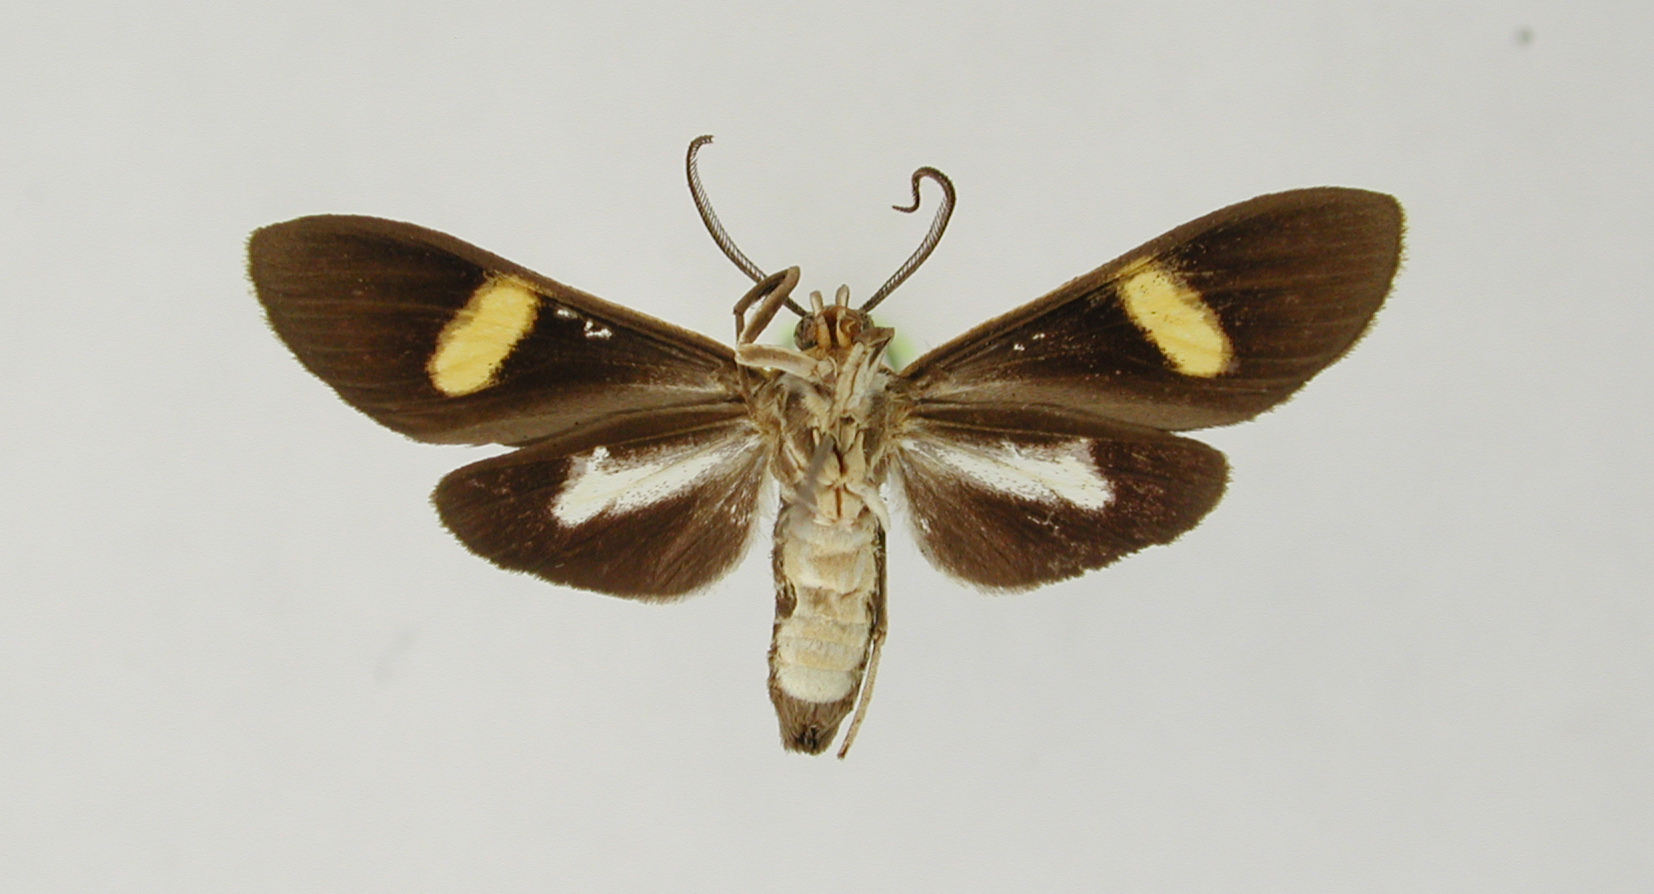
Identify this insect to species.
Trichodesma aurimacula
